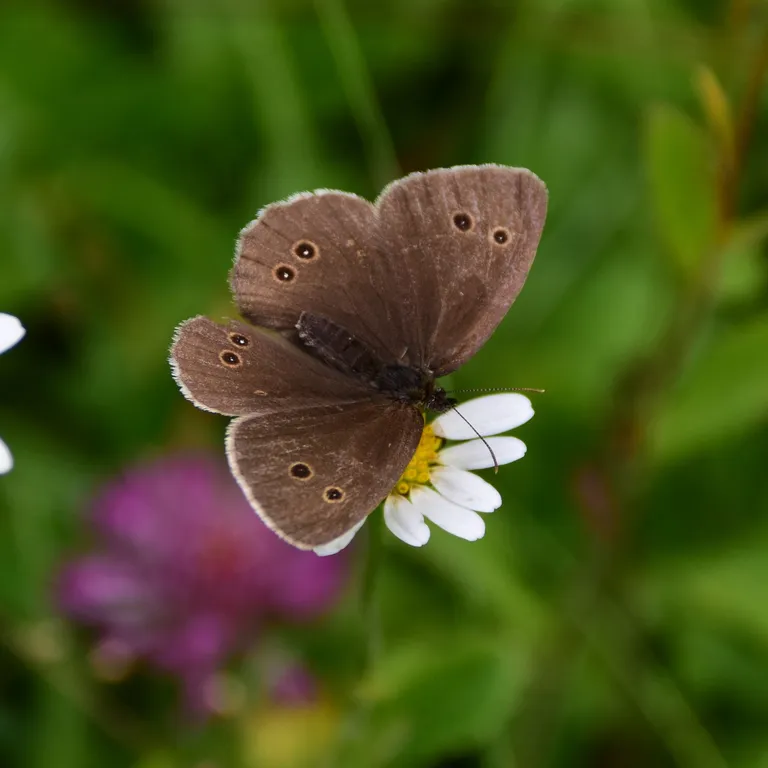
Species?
Aphantopus hyperantus
